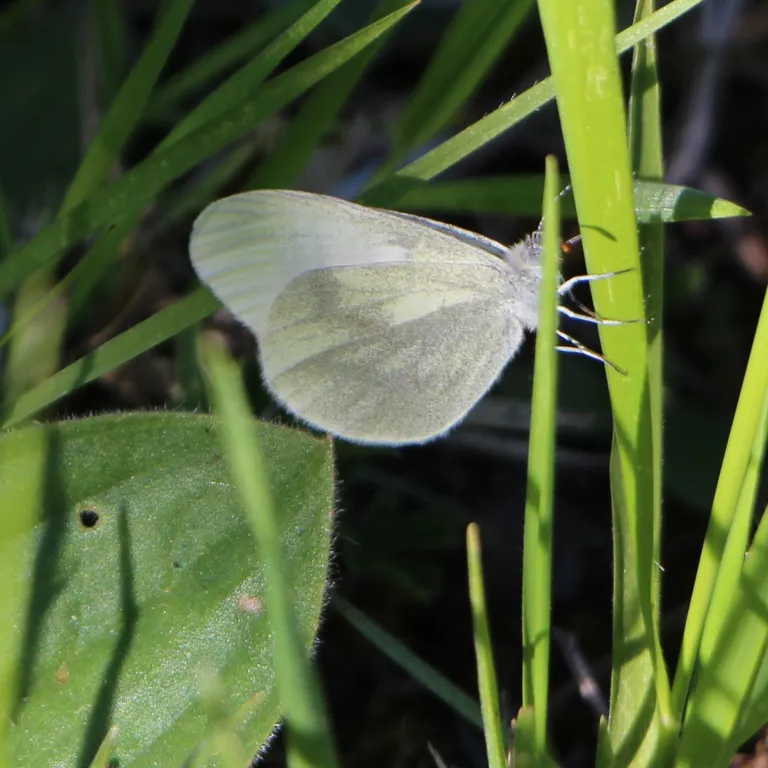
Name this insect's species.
Leptidea sinapis/juvernica
